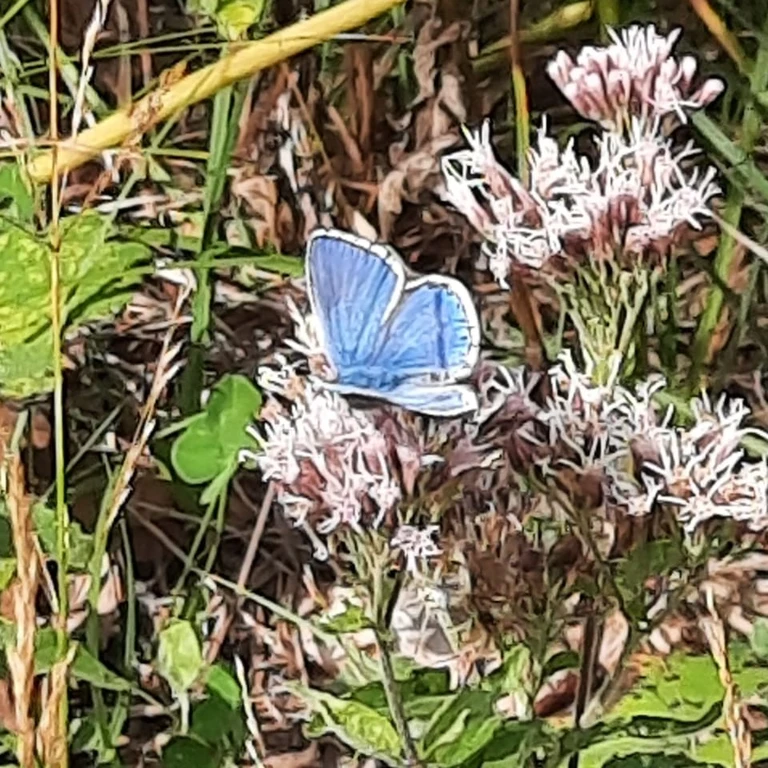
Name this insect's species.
Lysandra bellargus
